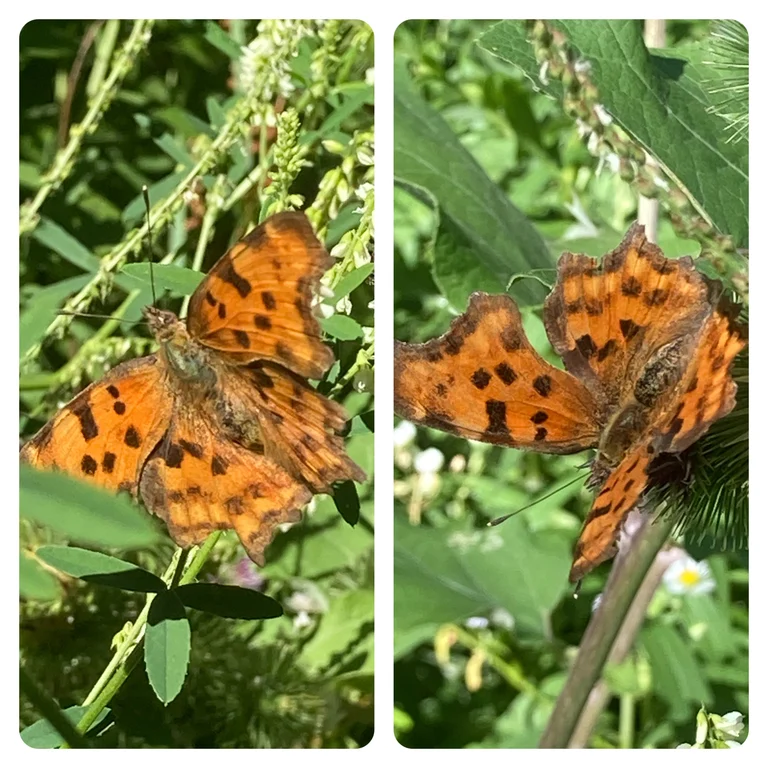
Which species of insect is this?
Polygonia c-album
